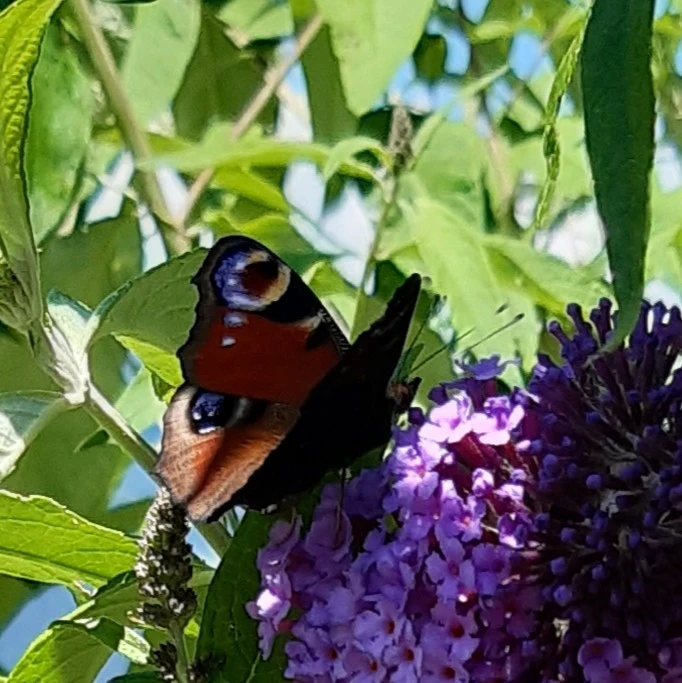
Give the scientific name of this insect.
Aglais io
